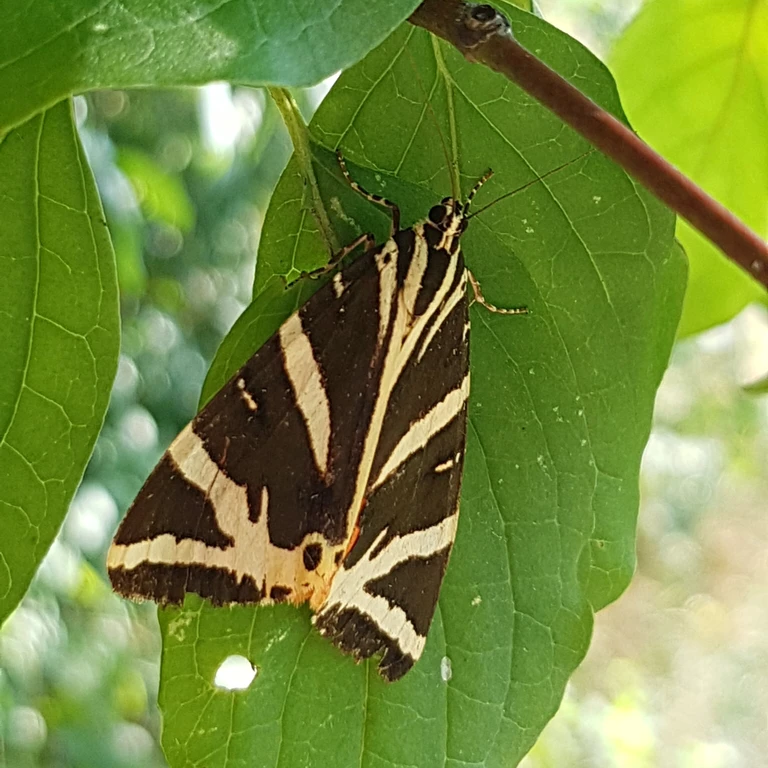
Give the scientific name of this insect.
Euplagia quadripunctaria
